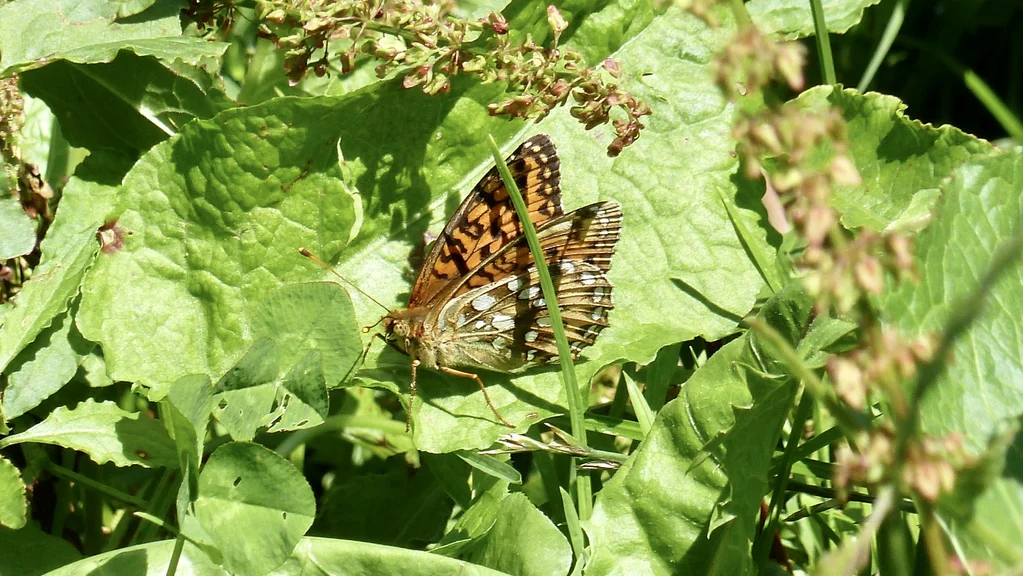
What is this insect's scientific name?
Speyeria aglaja
